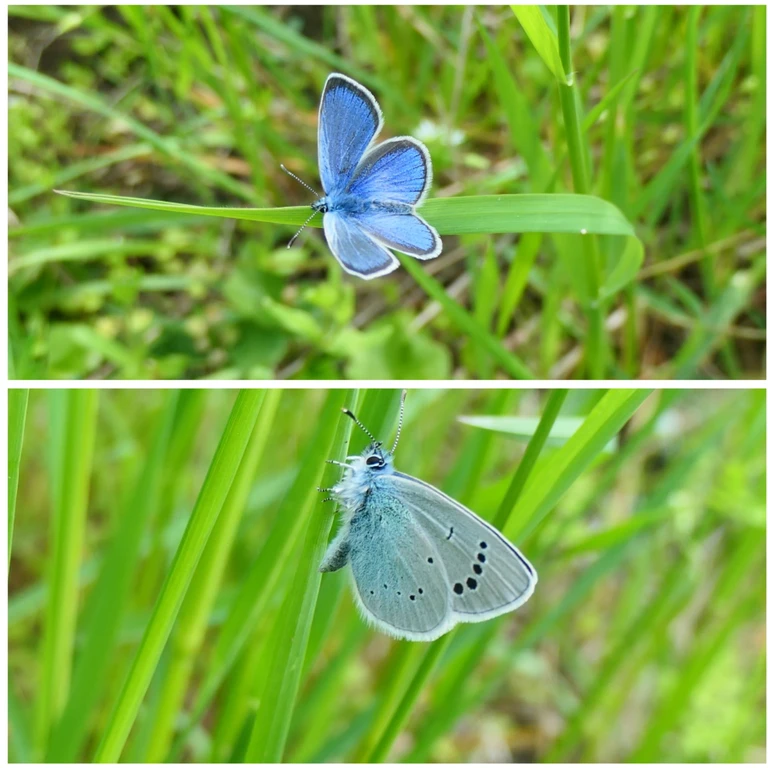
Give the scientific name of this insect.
Glaucopsyche alexis
